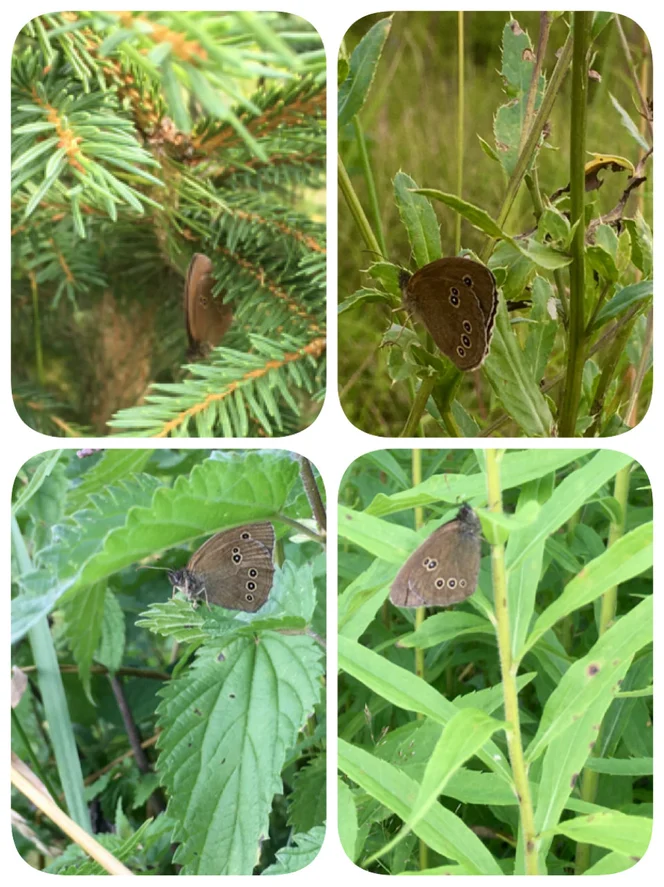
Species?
Aphantopus hyperantus
